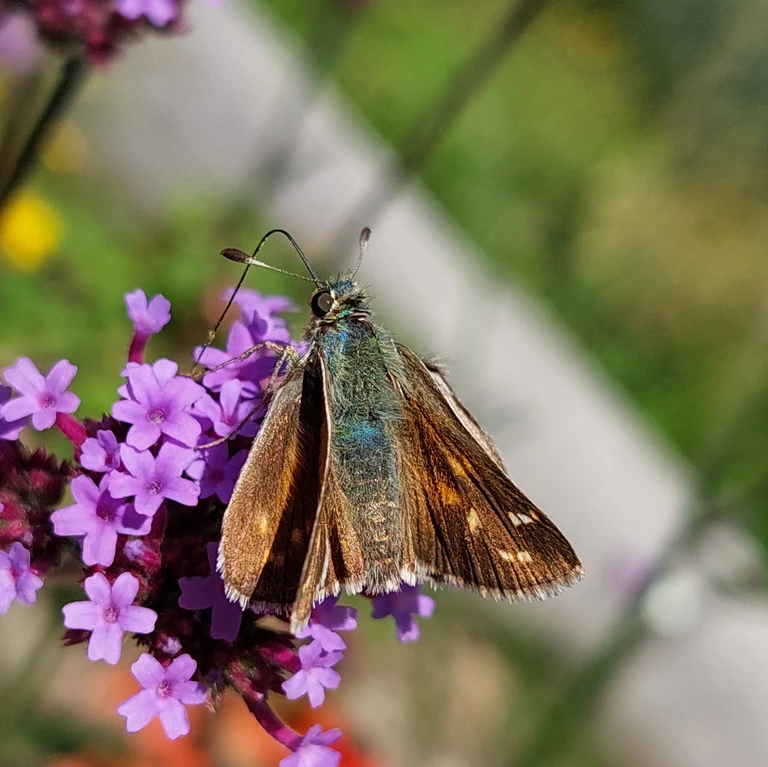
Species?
Hesperia comma
